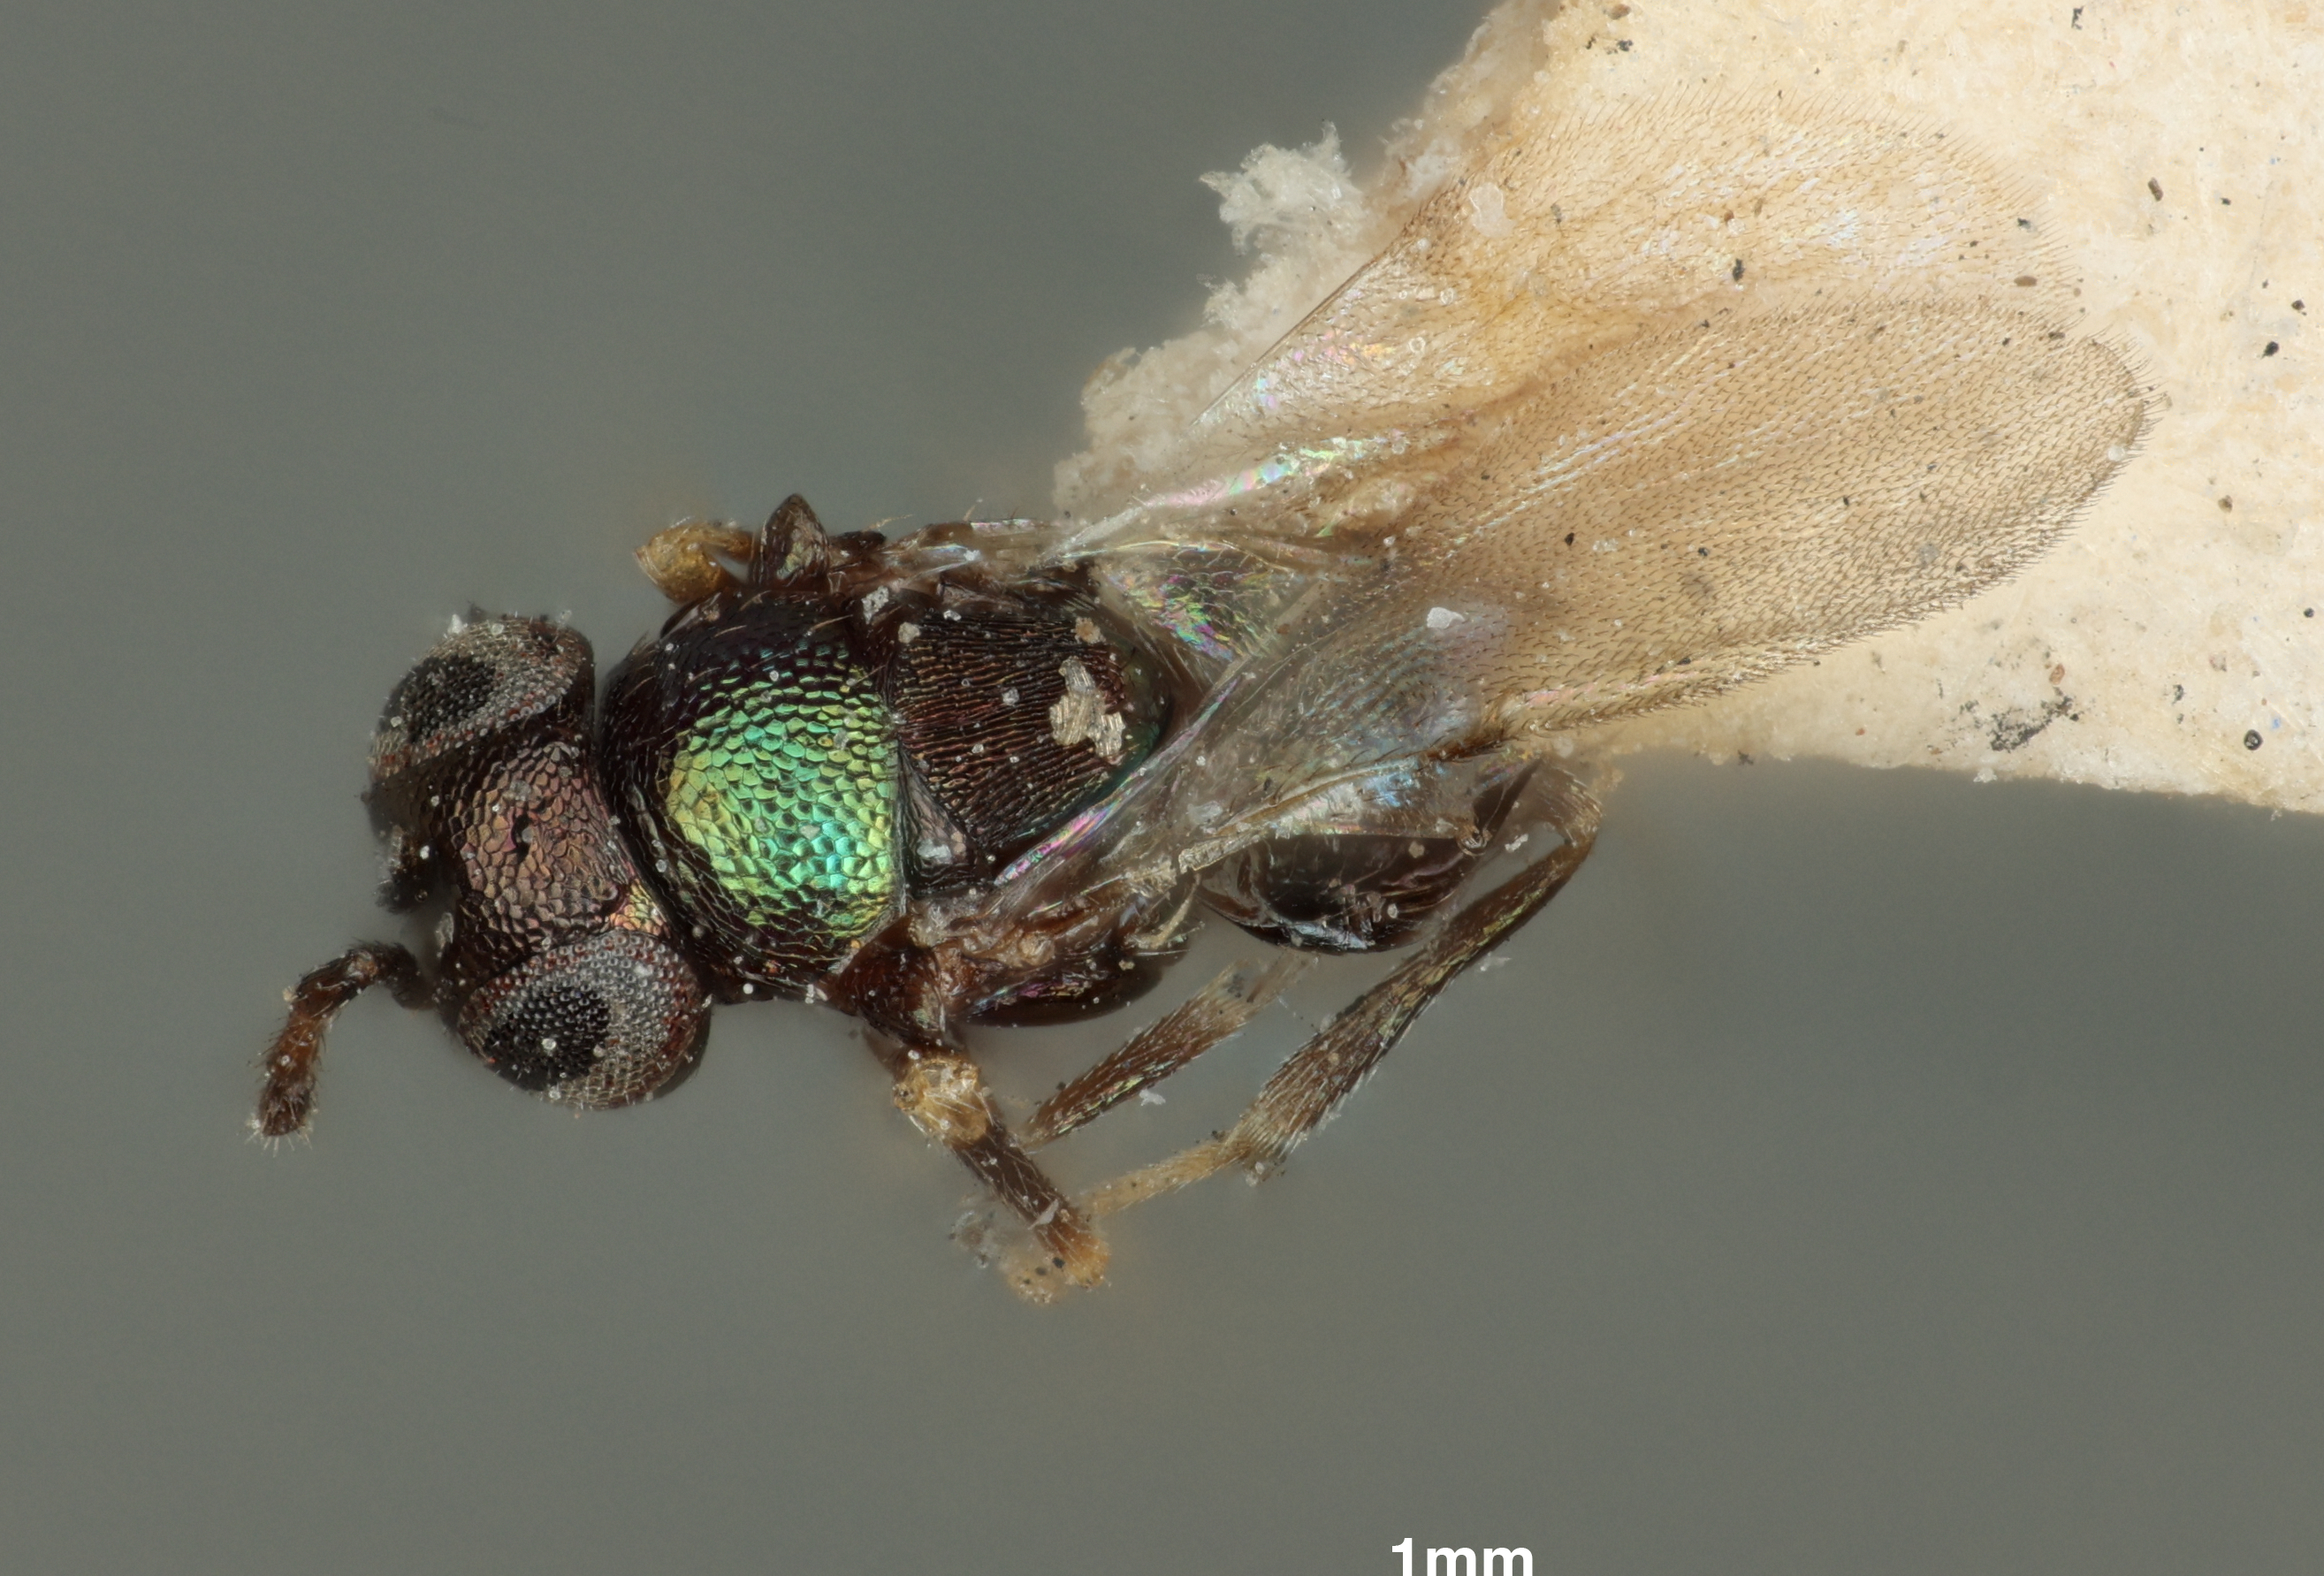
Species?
Copidosoma celaenae
